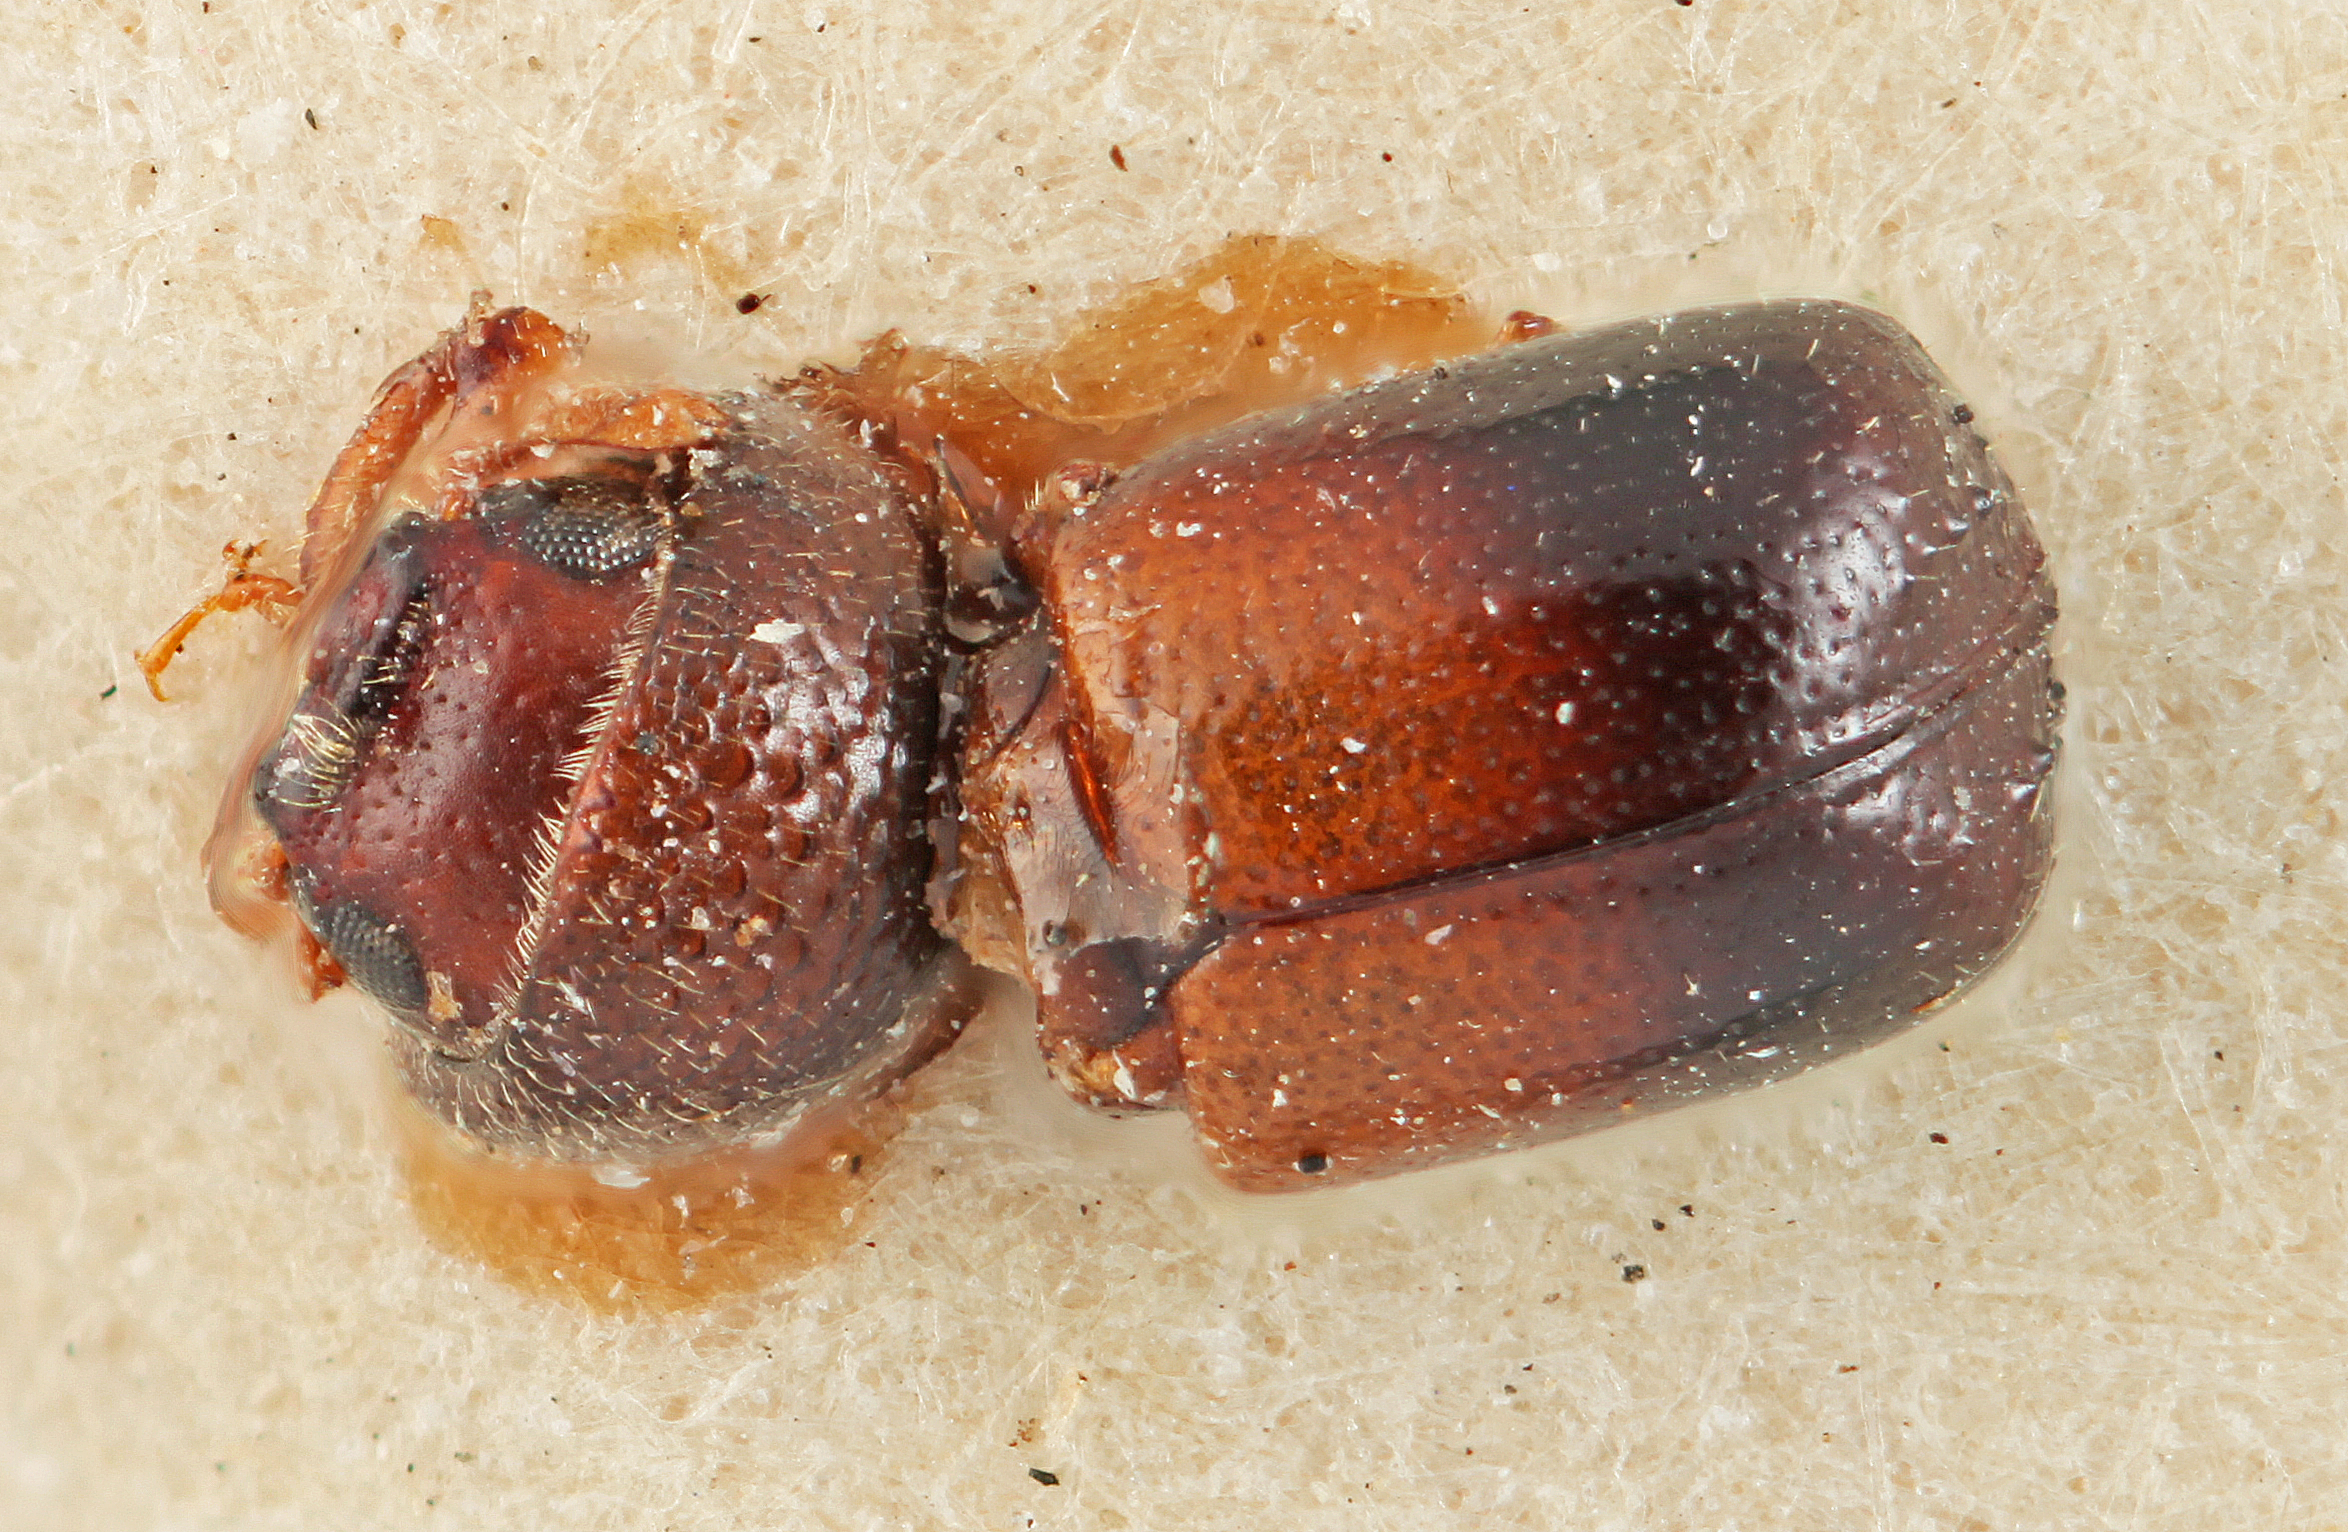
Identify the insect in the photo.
Corthylus tuberculatus
